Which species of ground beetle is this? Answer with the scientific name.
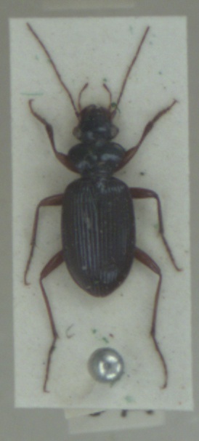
Leistus fulvibarbis
